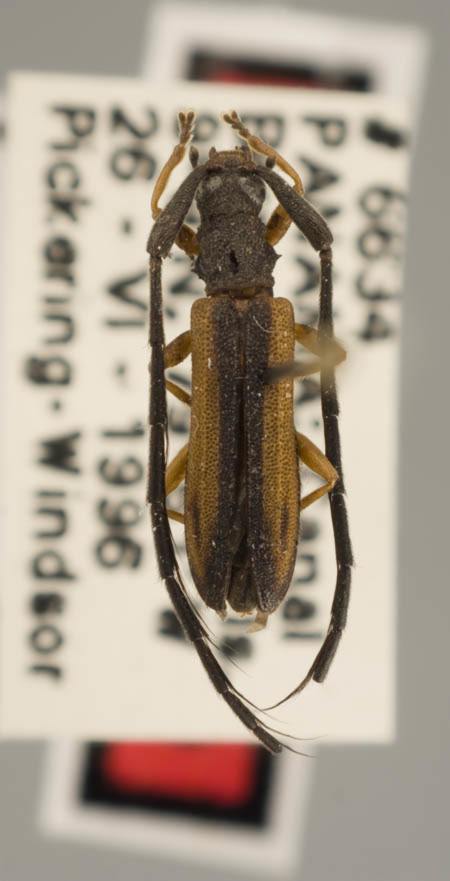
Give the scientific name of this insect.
Cometes turnbowi
